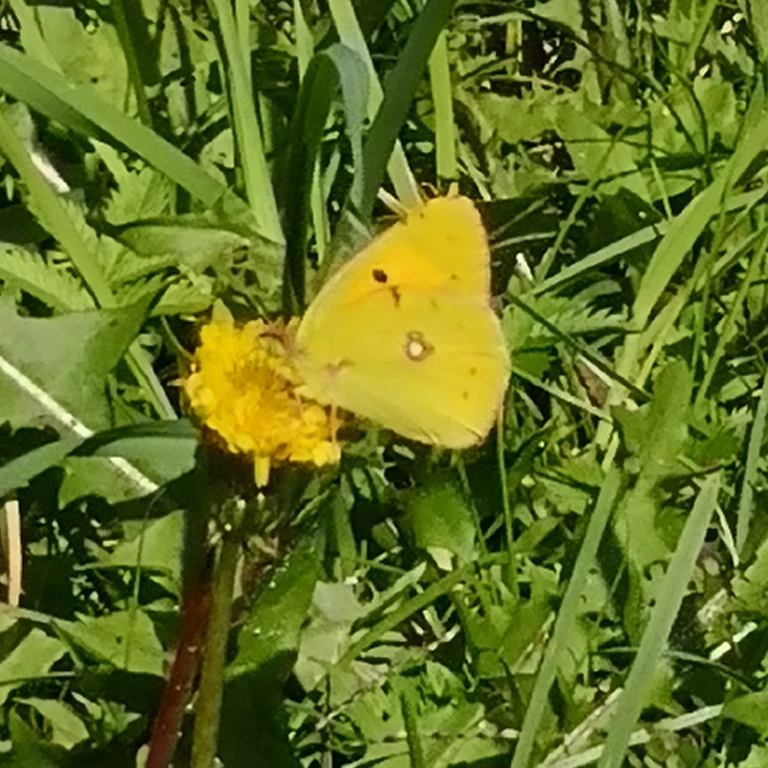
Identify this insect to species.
Colias croceus
